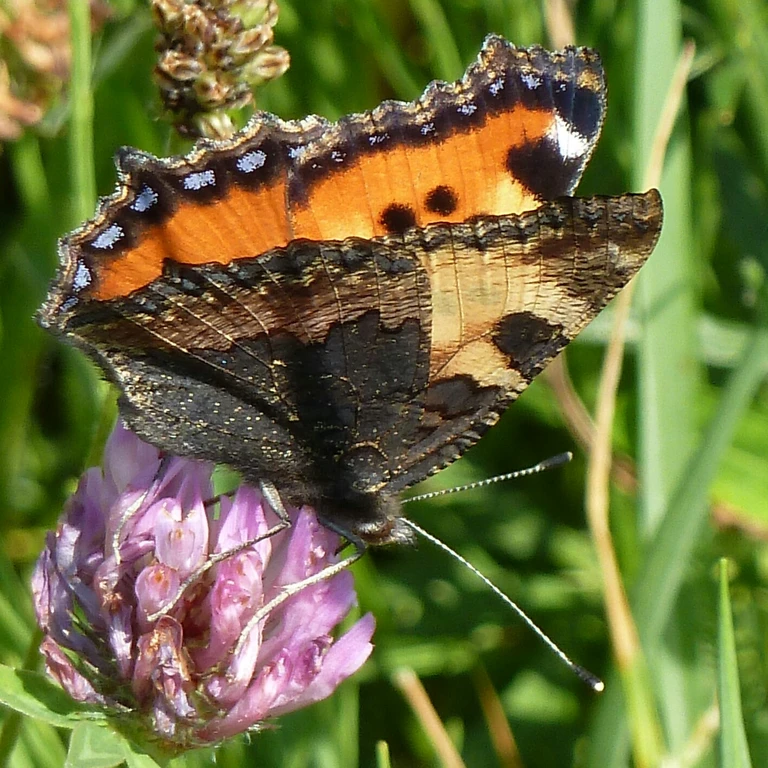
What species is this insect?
Aglais urticae
